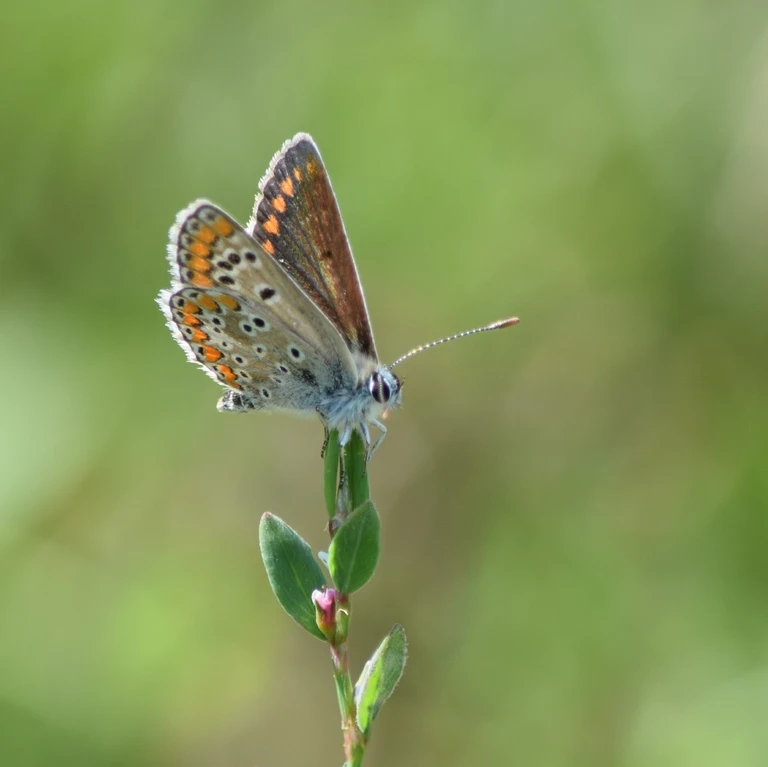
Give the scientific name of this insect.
Aricia agestis/artaxerxes
